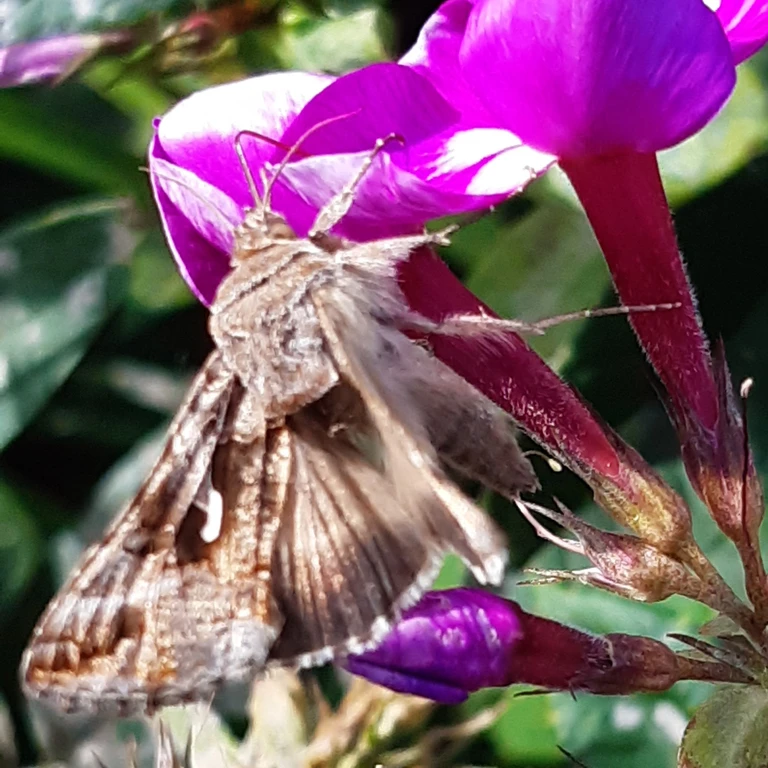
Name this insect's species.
Autographa gamma
